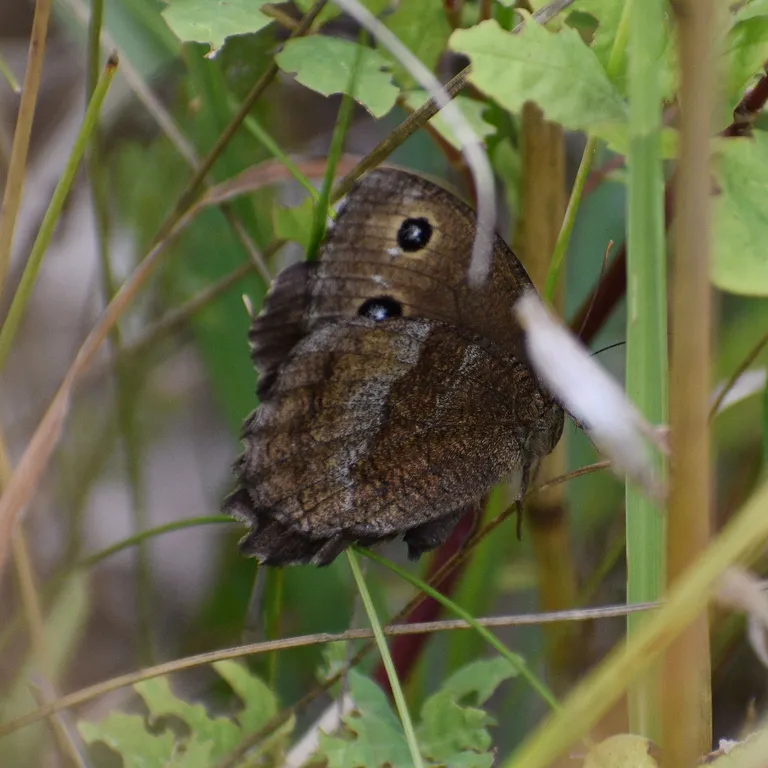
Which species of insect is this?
Minois dryas
